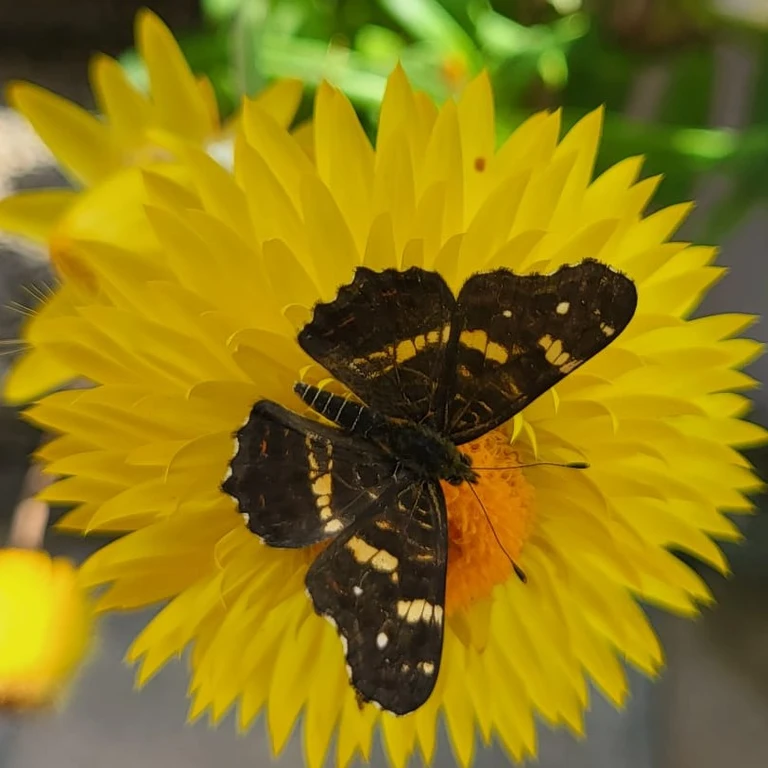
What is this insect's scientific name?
Araschnia levana
